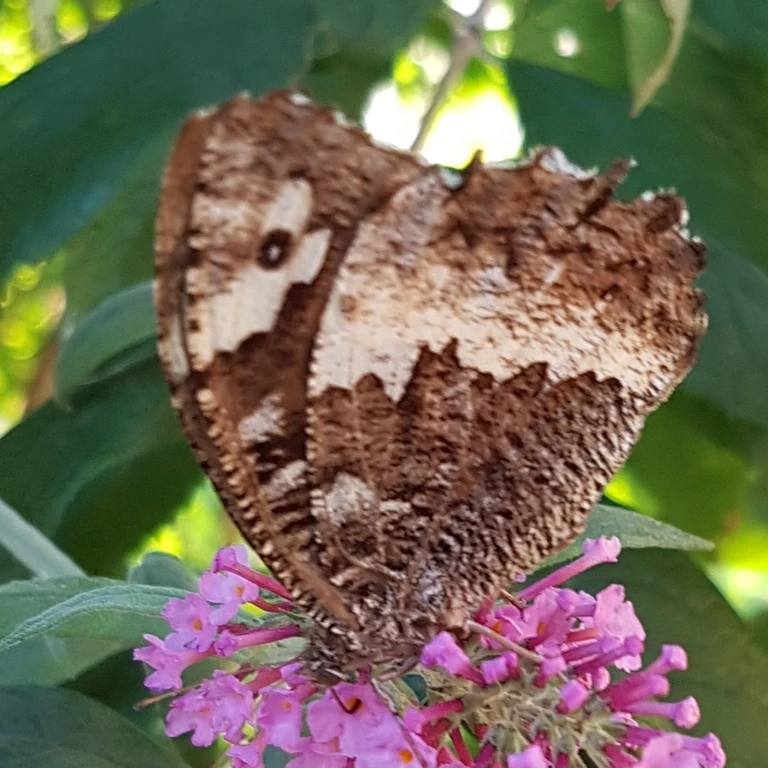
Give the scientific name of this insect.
Brintesia circe
